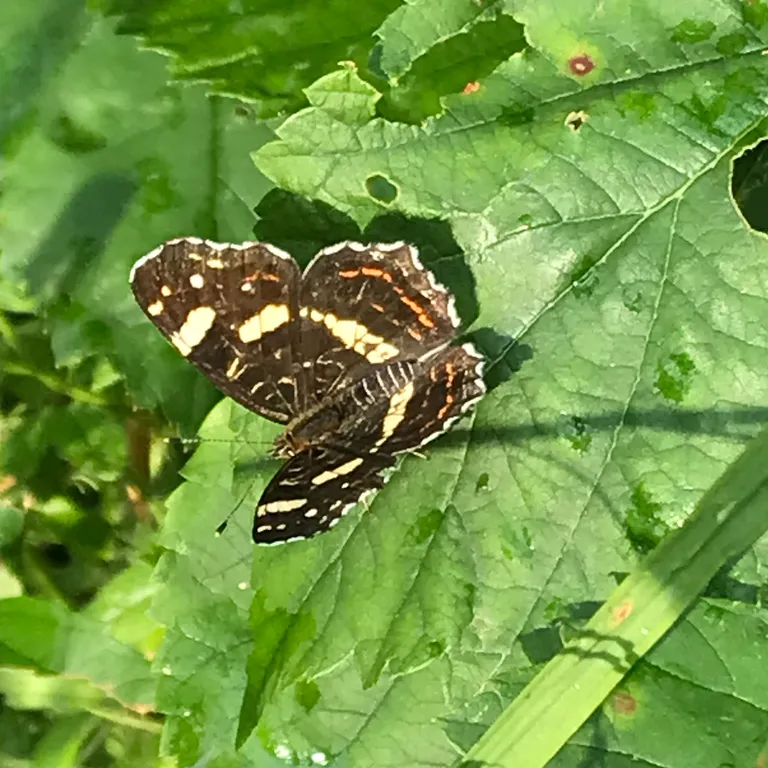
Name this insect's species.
Araschnia levana
